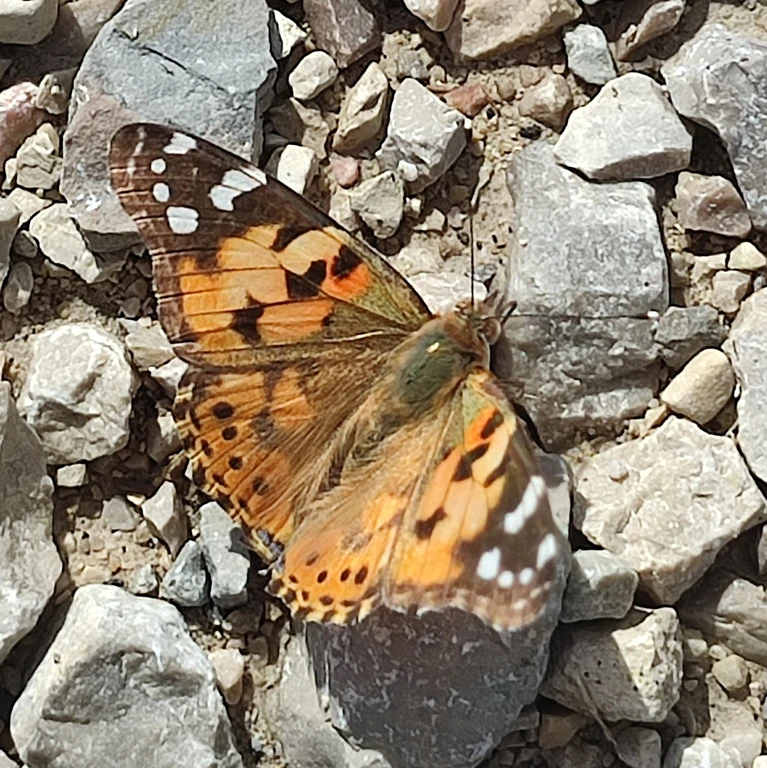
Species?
Vanessa cardui
